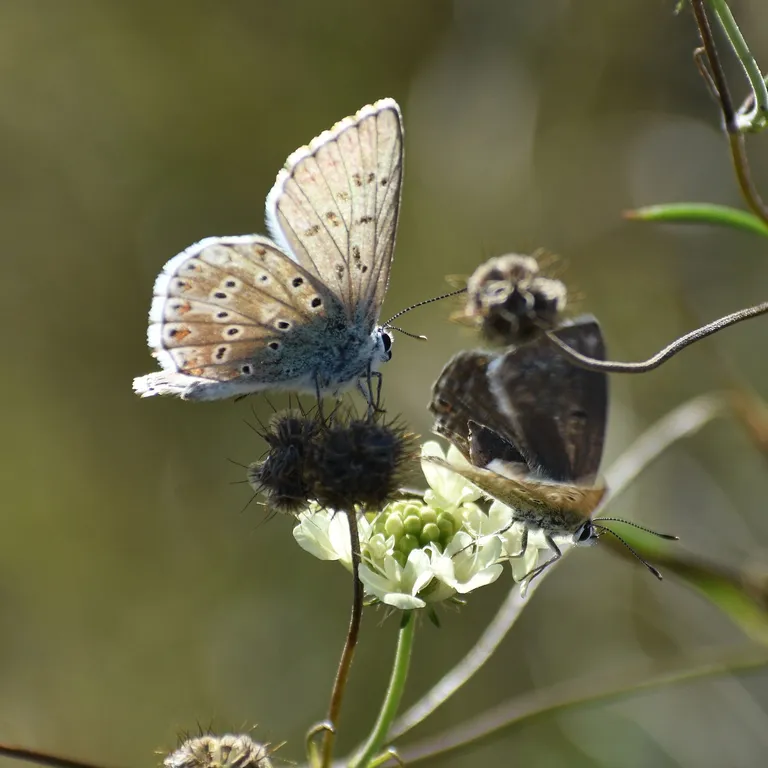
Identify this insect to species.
Lysandra coridon
